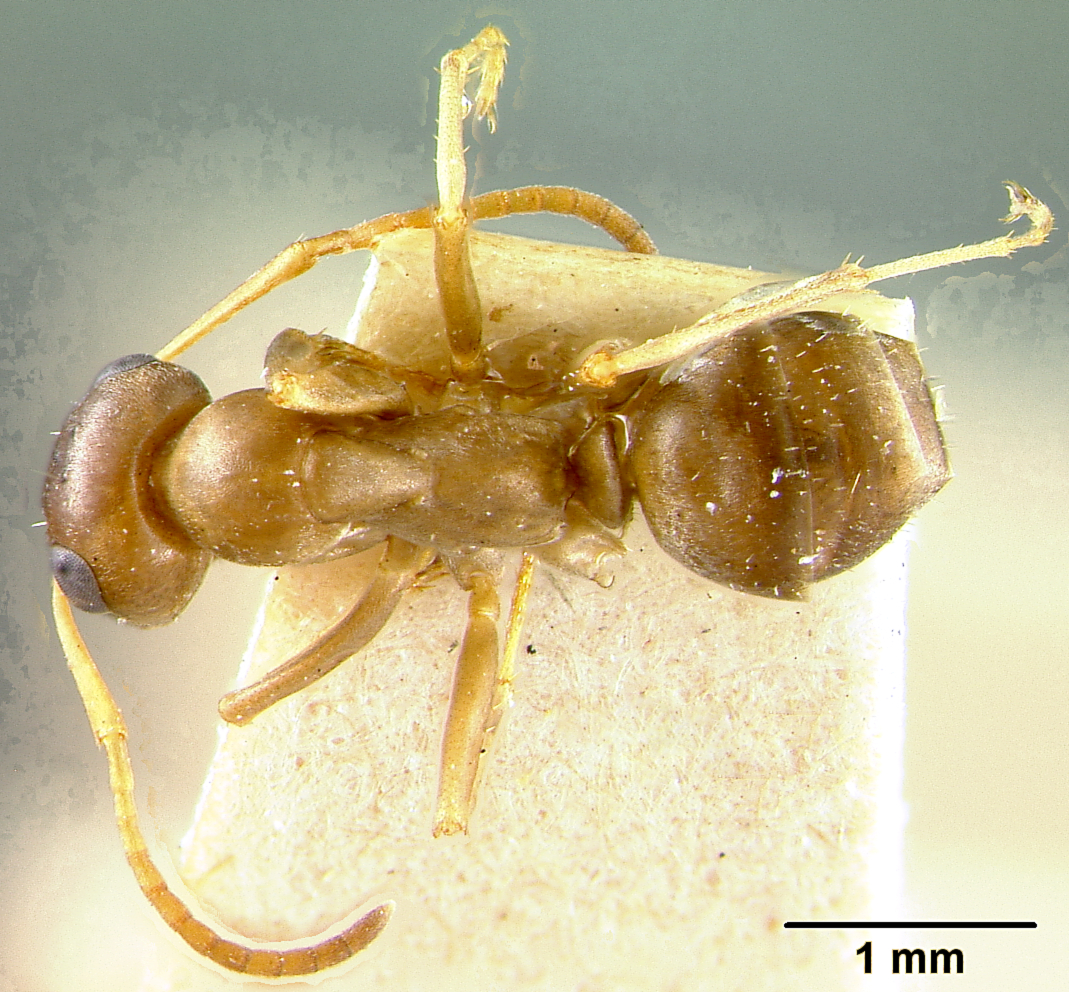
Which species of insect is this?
Formica fusca
